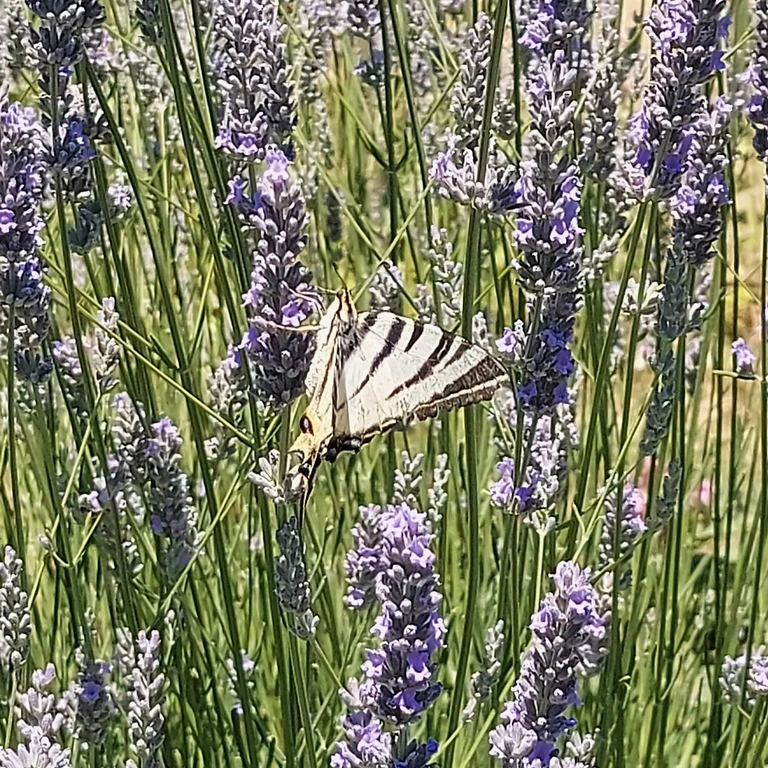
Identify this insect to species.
Iphiclides podalirius
